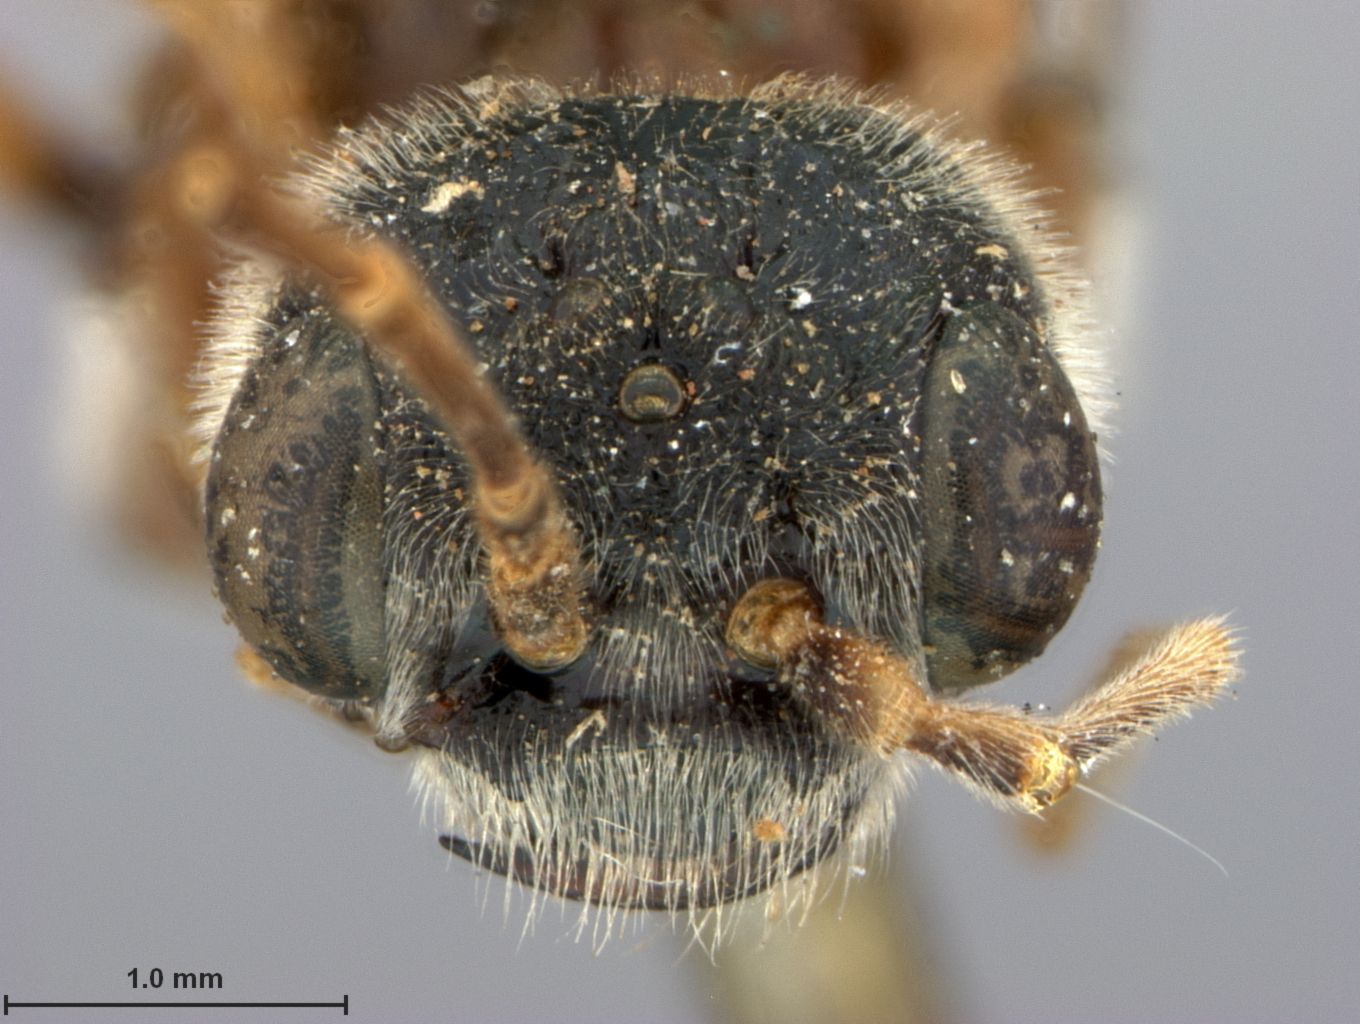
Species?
Xanapatidea fastigata
